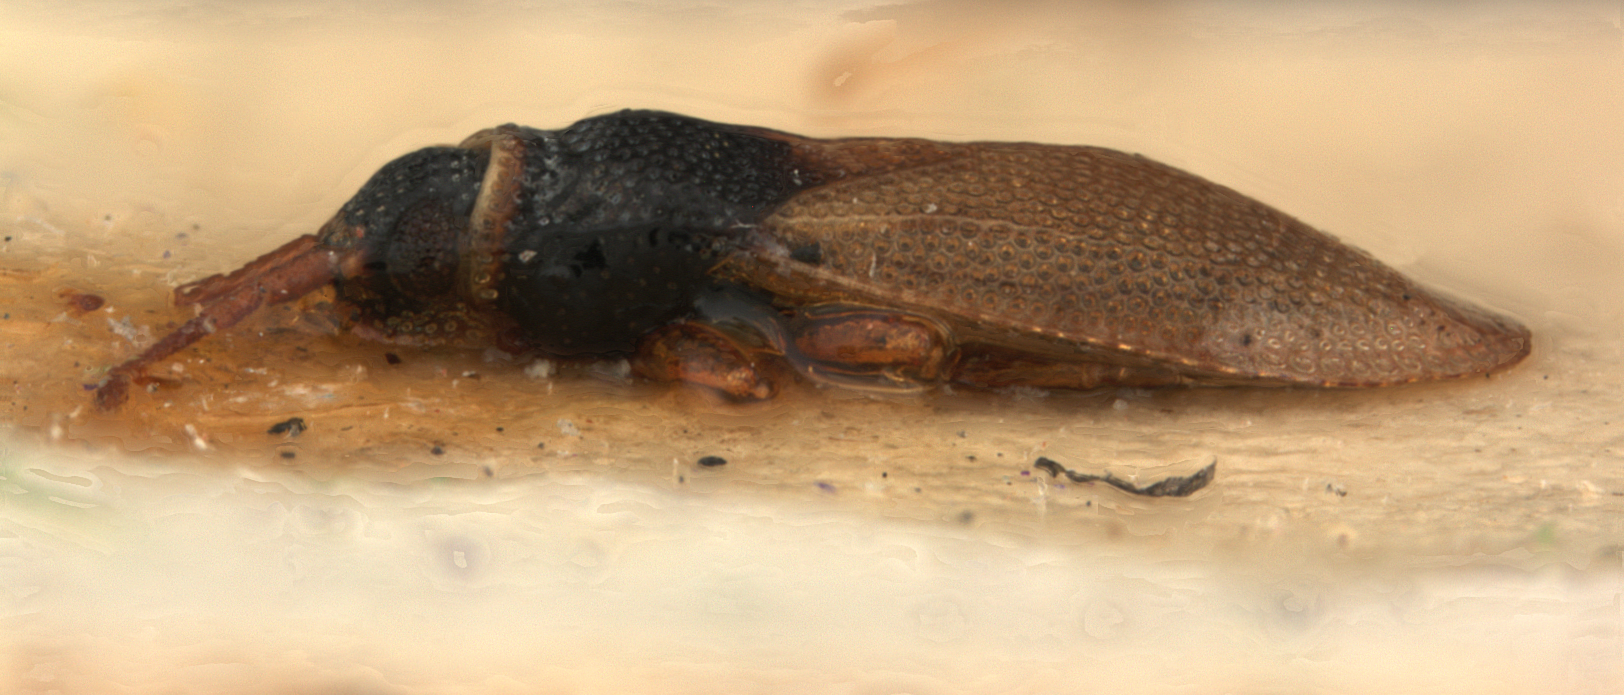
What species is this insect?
Serenthia japonica
